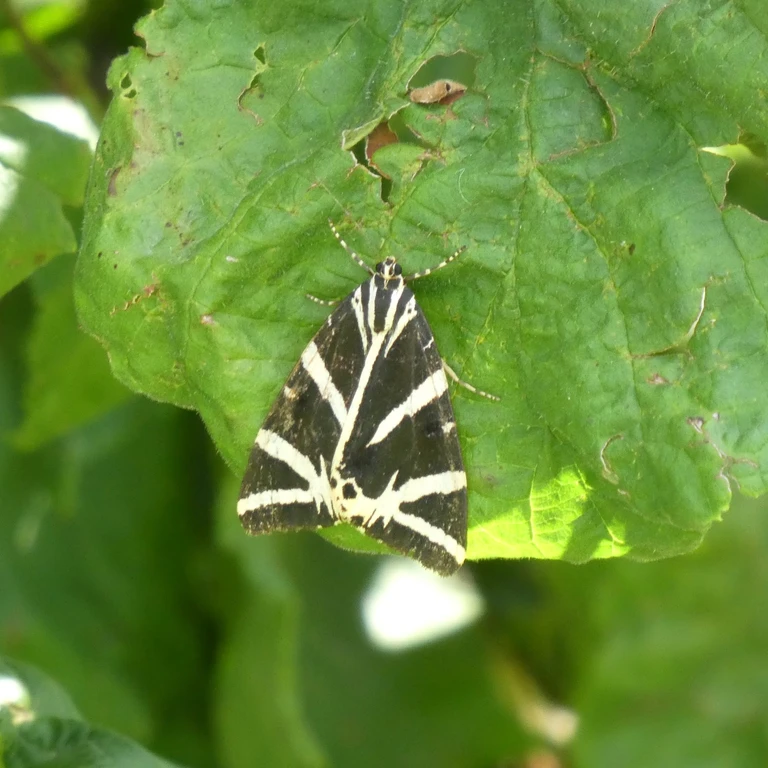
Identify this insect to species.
Euplagia quadripunctaria
